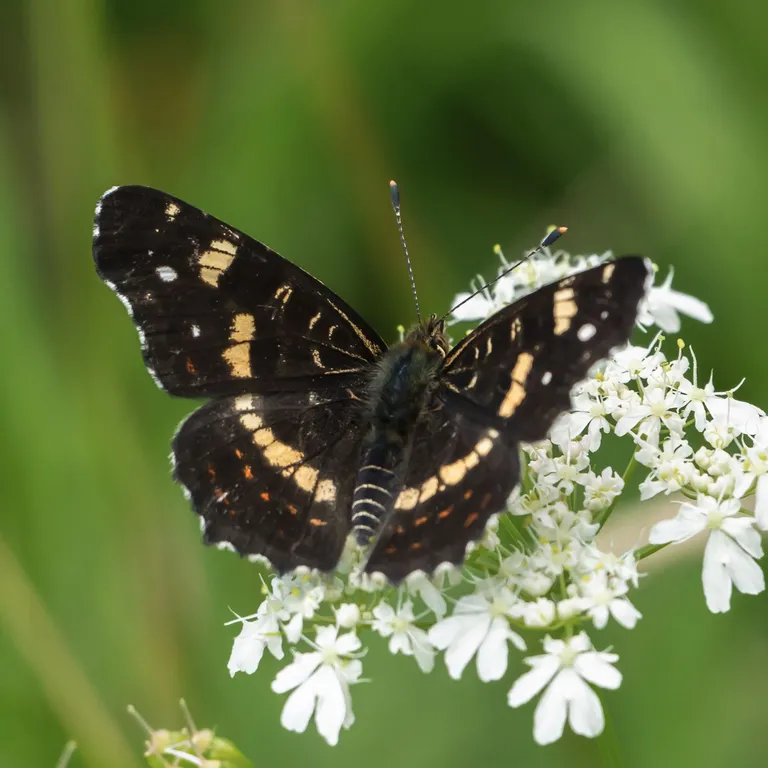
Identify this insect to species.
Araschnia levana
